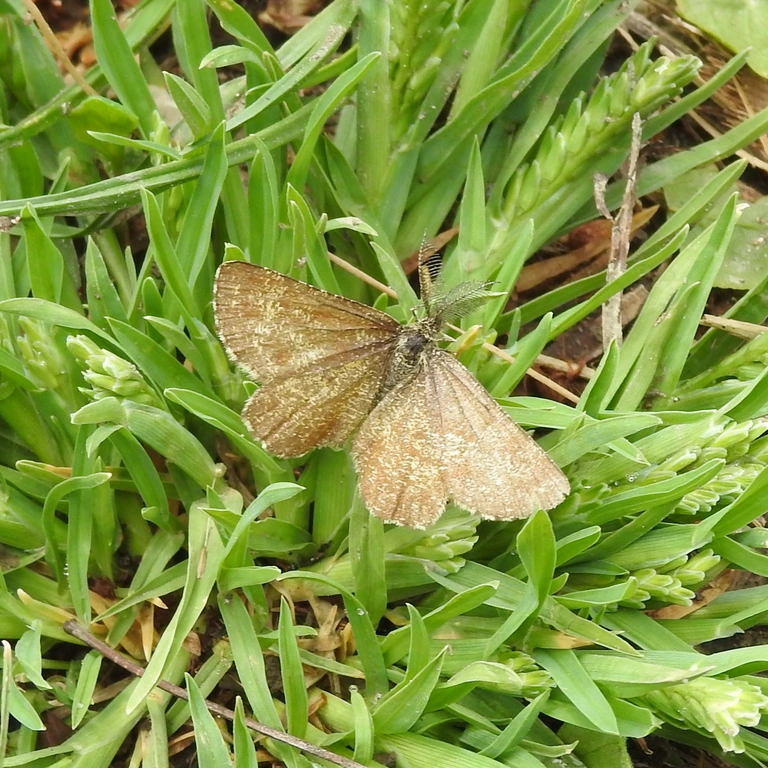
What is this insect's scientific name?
Ematurga atomaria
